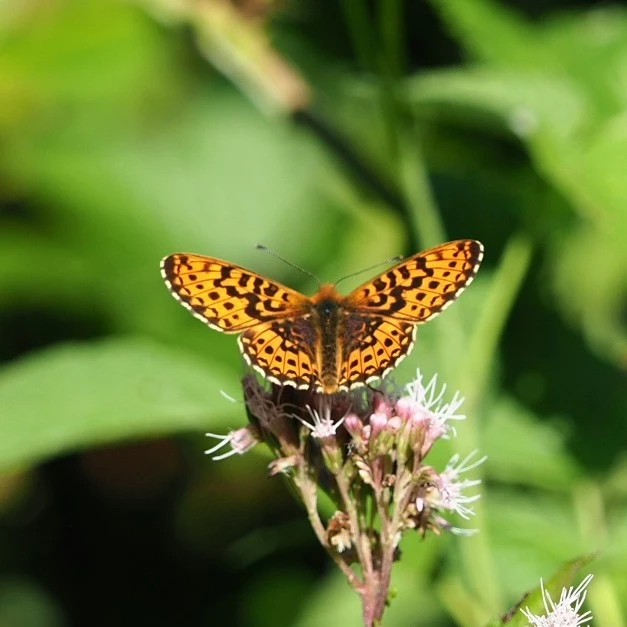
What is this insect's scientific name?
Boloria euphrosyne (also Clossiana euphrosyne)
